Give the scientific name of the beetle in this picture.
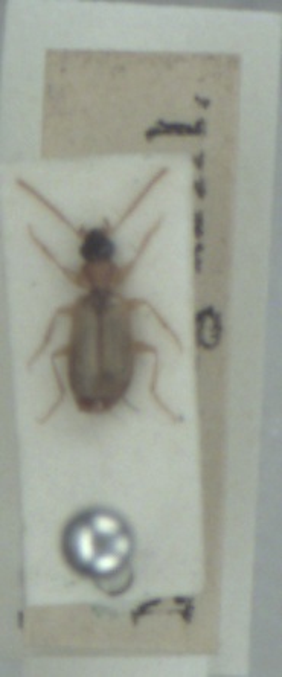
Philorhizus melanocephalus
